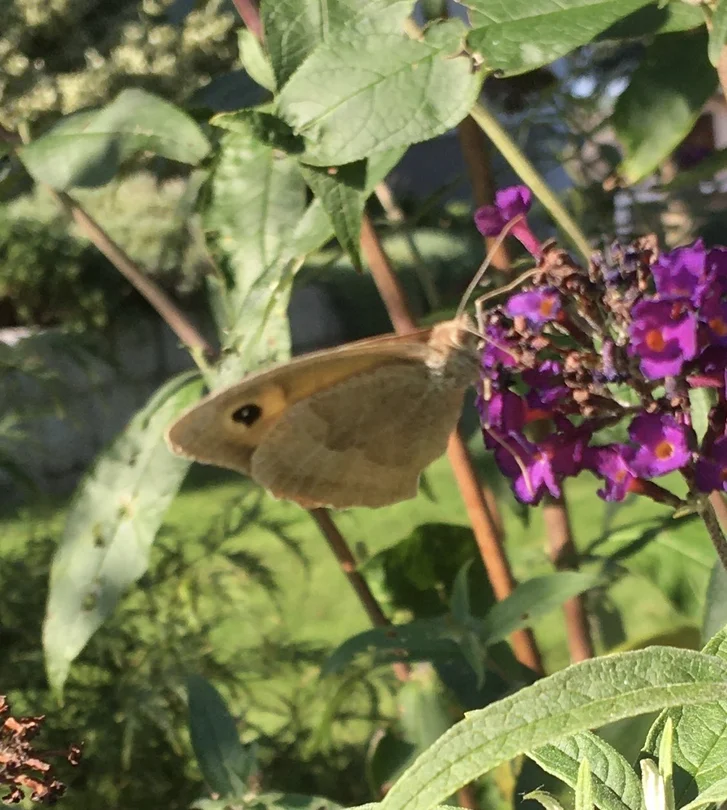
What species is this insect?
Maniola jurtina
